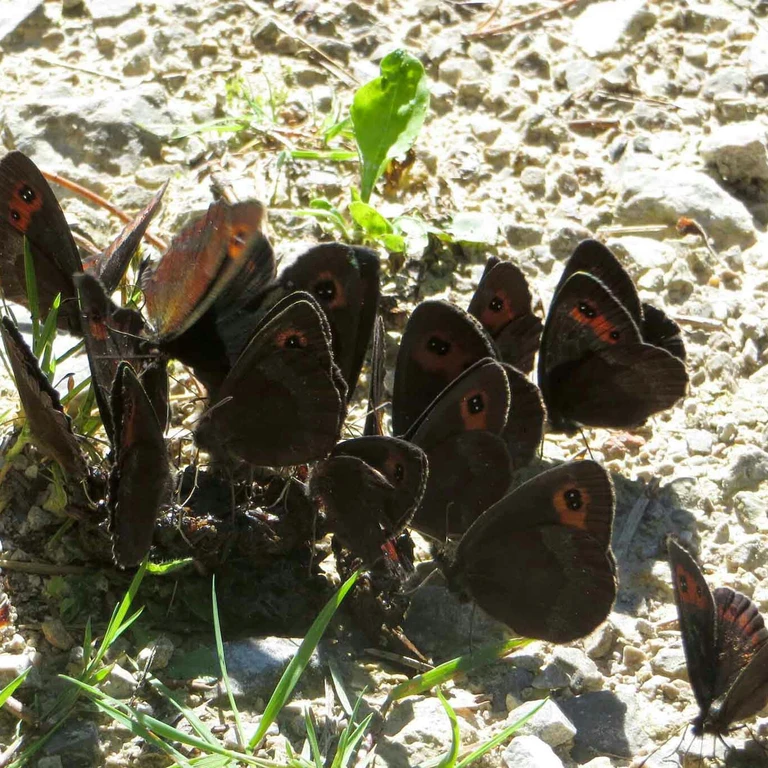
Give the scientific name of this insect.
Erebia aethiops
